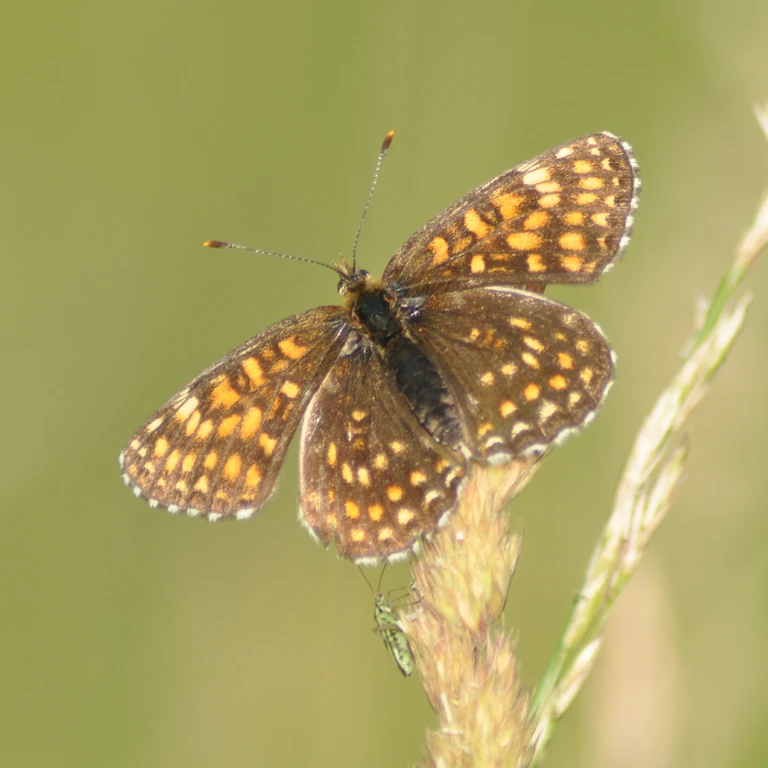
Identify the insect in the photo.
Melitaea diamina
